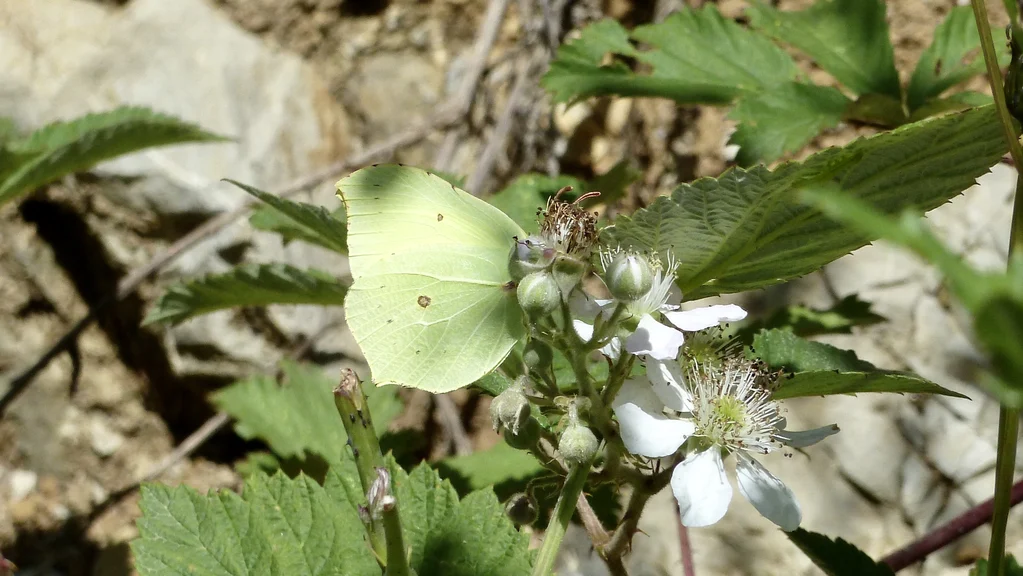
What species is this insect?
Gonepteryx rhamni
